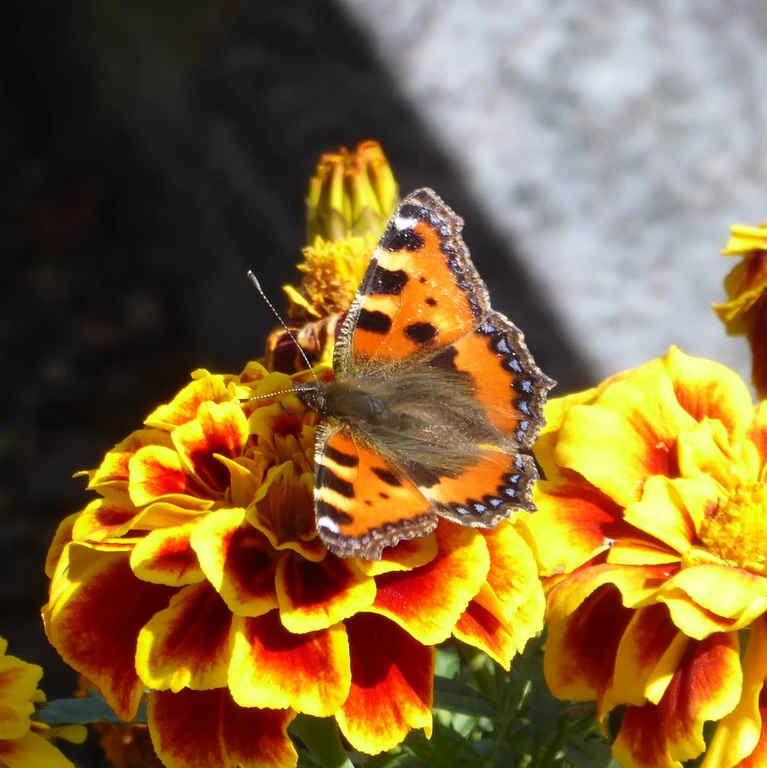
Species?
Aglais urticae
